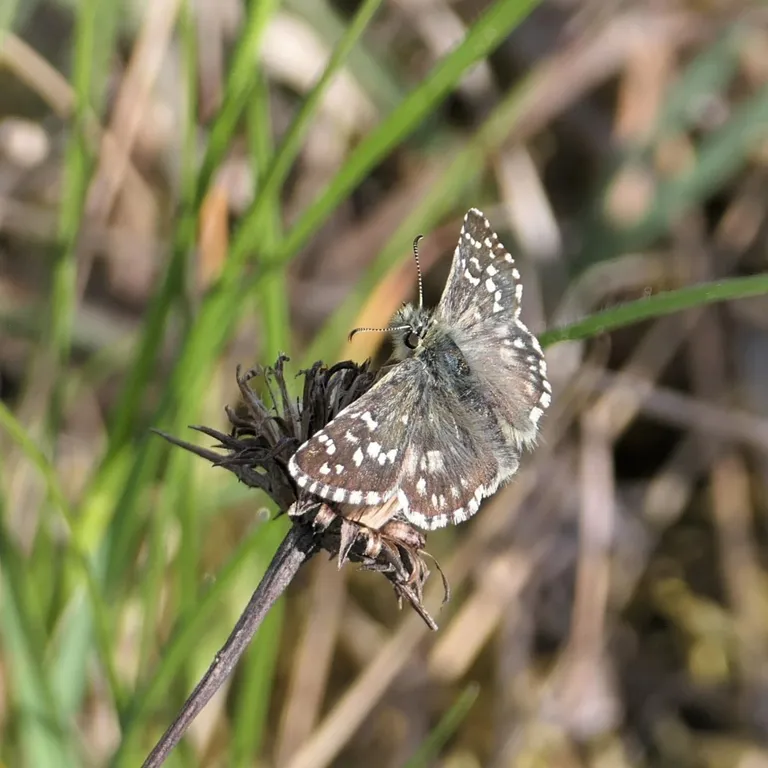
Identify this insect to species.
Pyrgus armoricanus
